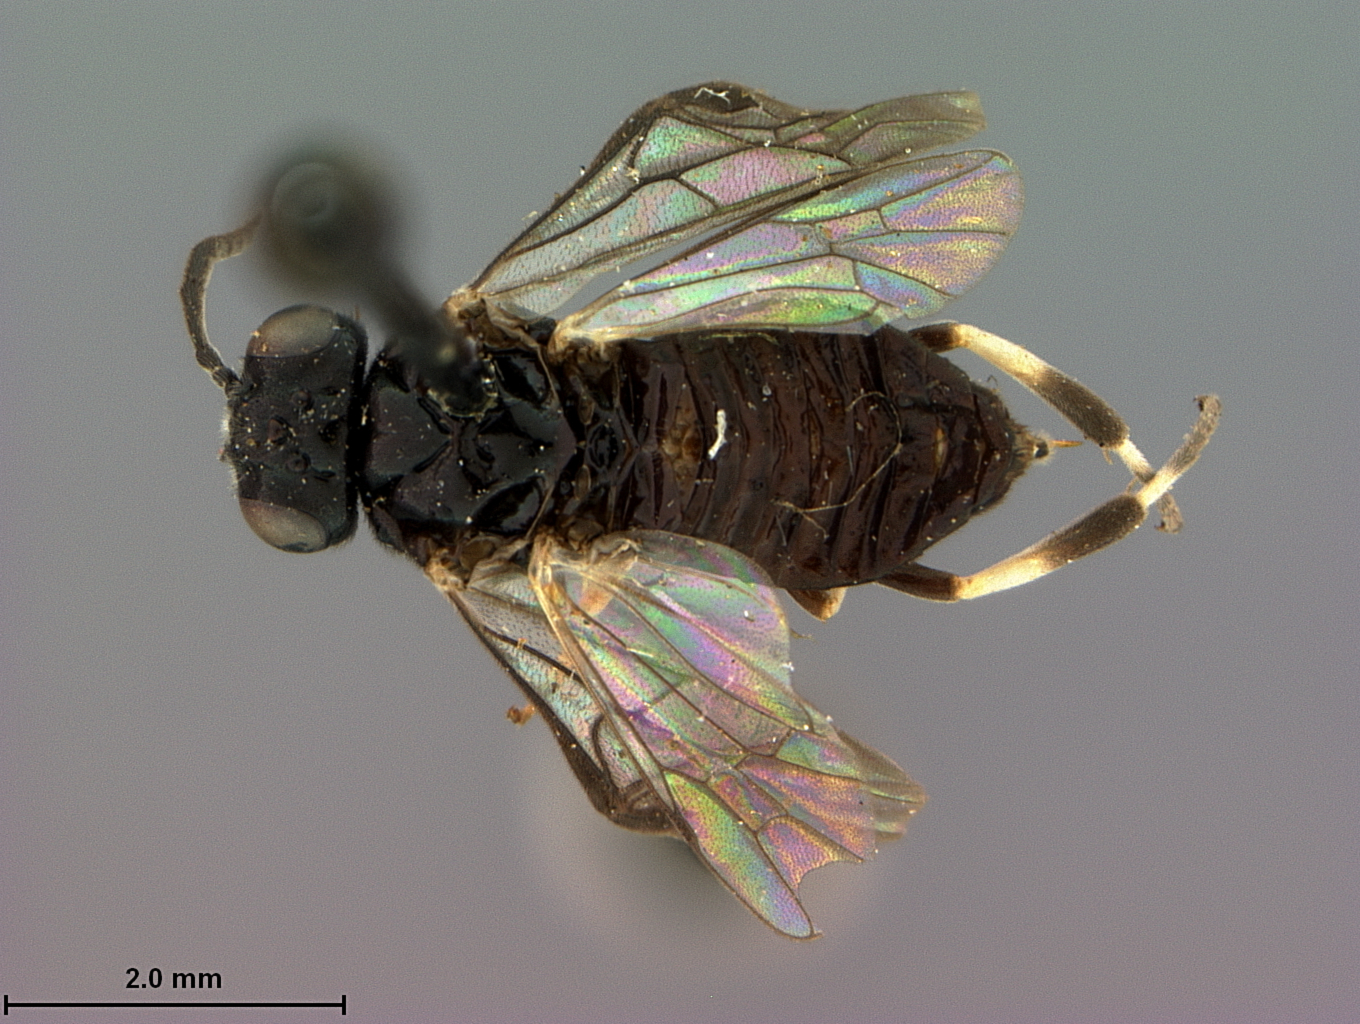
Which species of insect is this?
Caliroa nyssae
